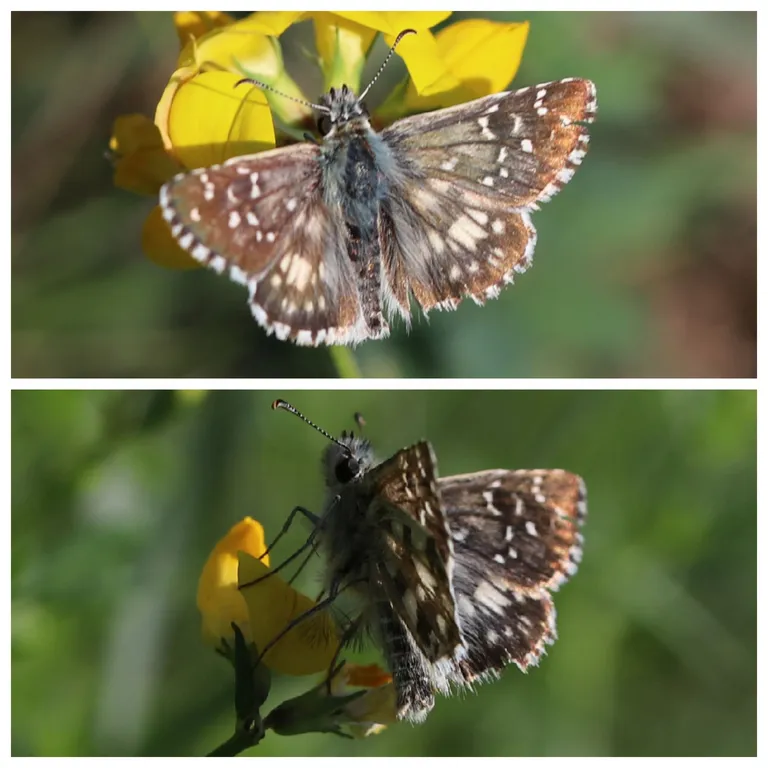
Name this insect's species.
Pyrgus armoricanus
